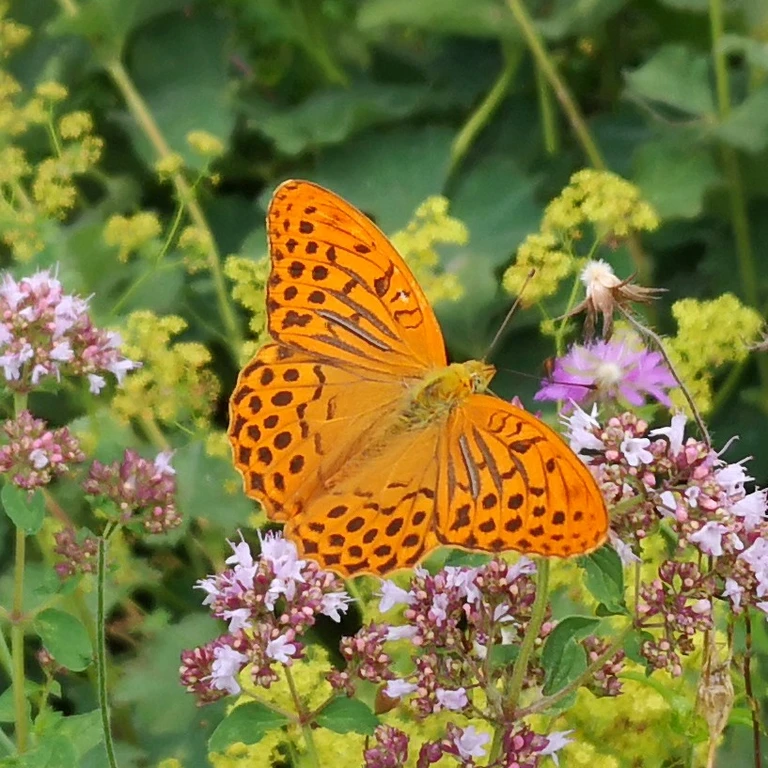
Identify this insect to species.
Argynnis paphia
